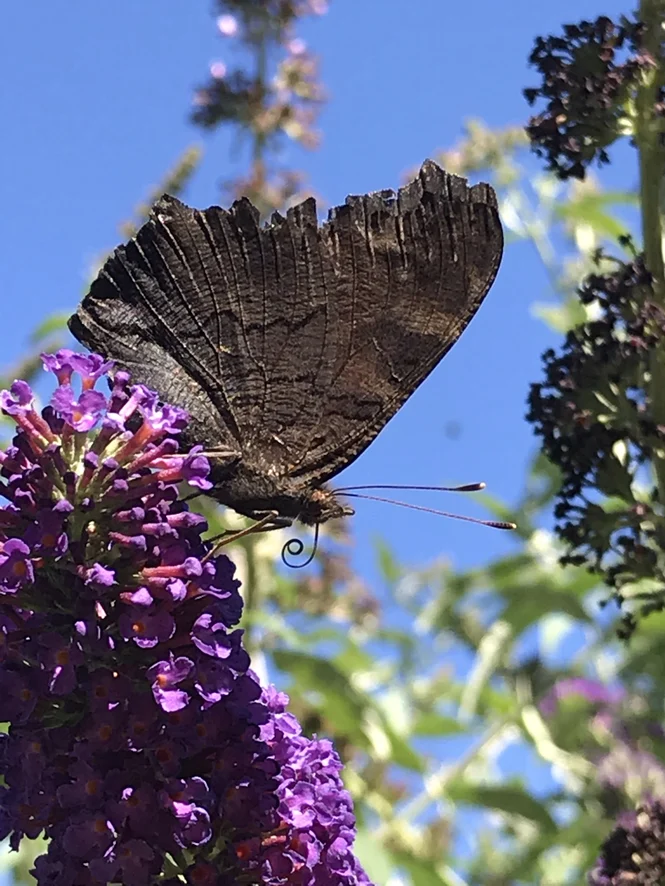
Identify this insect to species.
Aglais io
